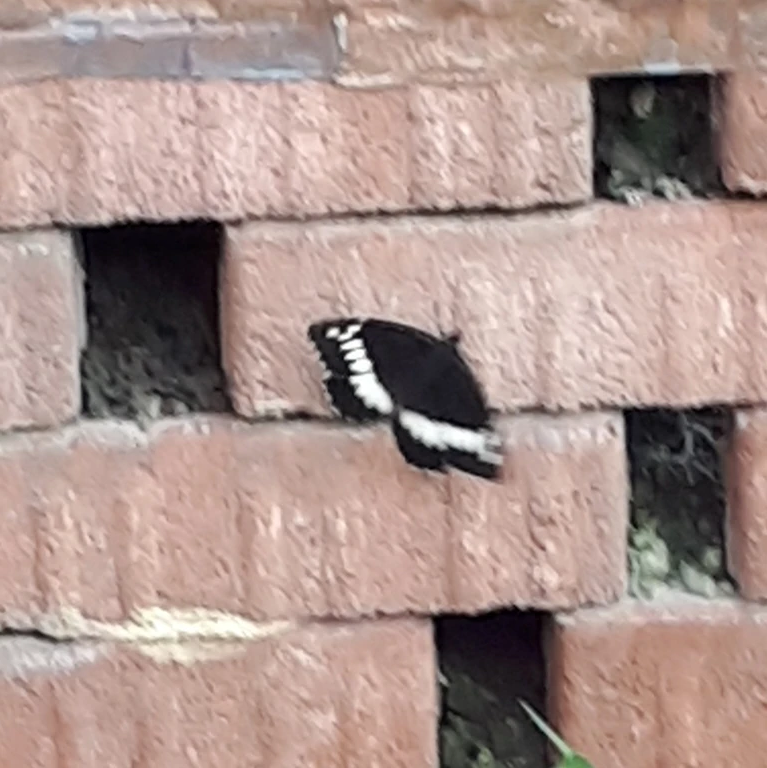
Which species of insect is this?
Brintesia circe
